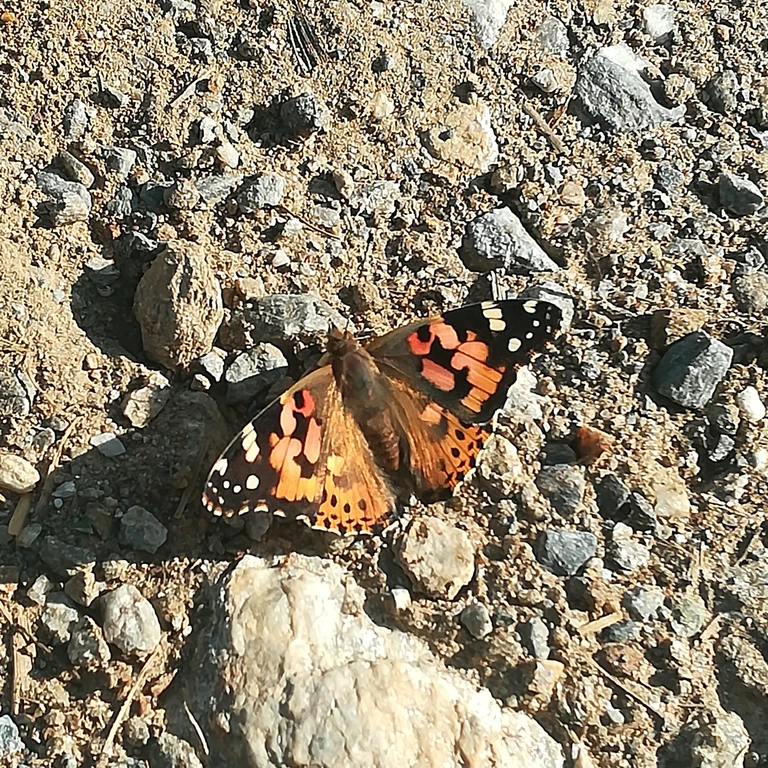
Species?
Vanessa cardui
